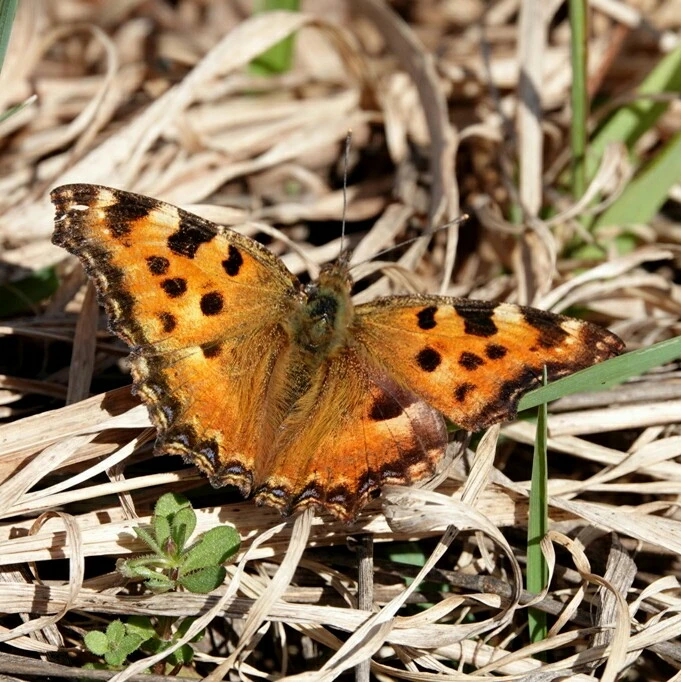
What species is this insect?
Nymphalis polychloros
